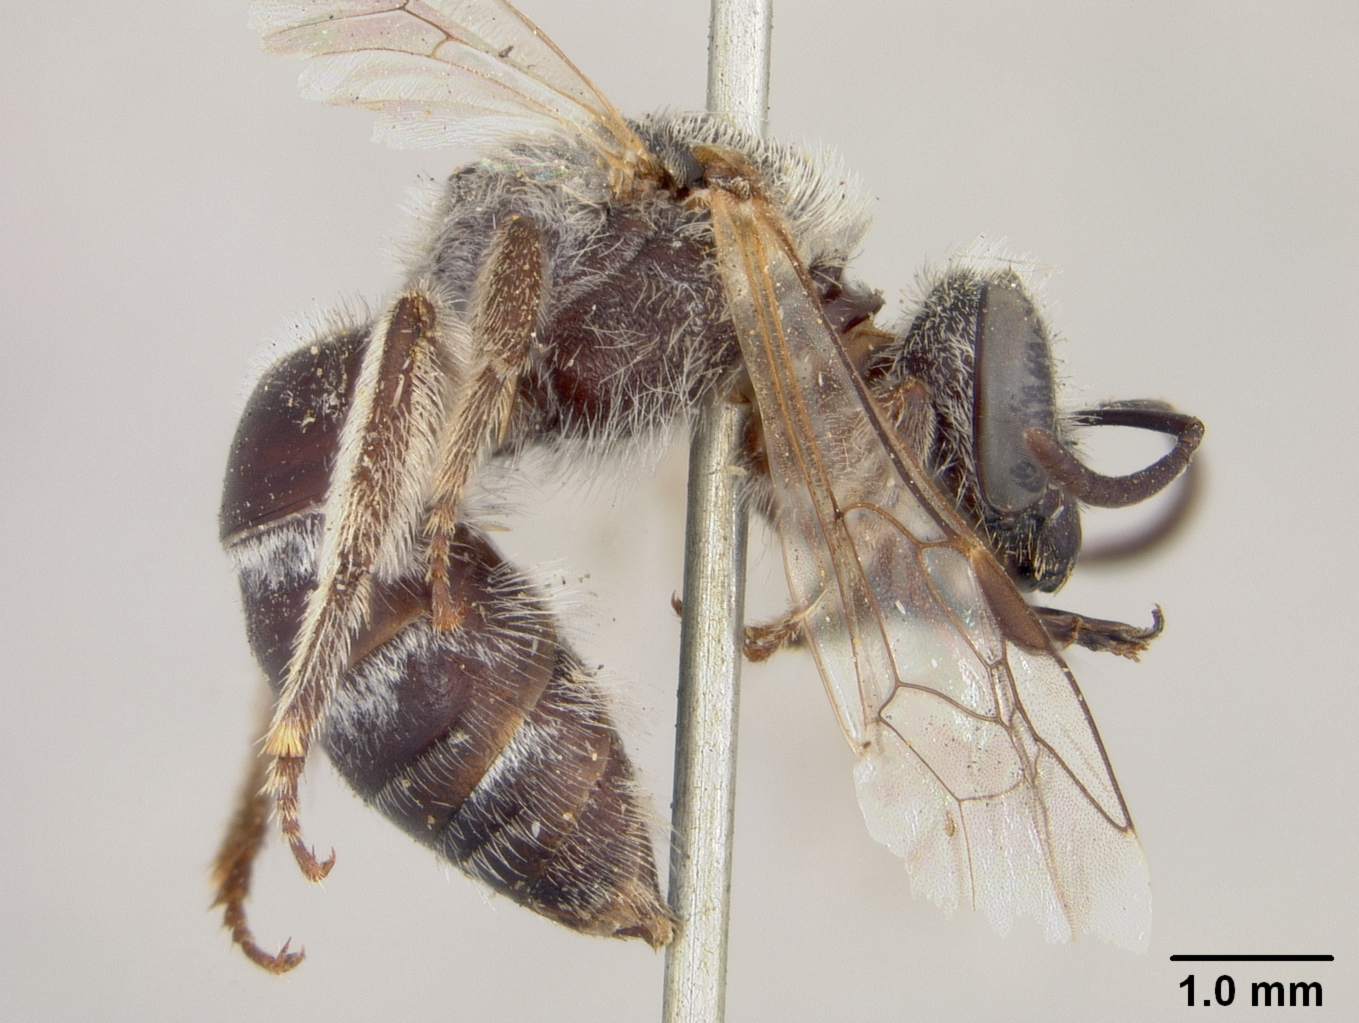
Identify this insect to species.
Lasioglossum sisymbrii (also Halictus sisymbrii)
